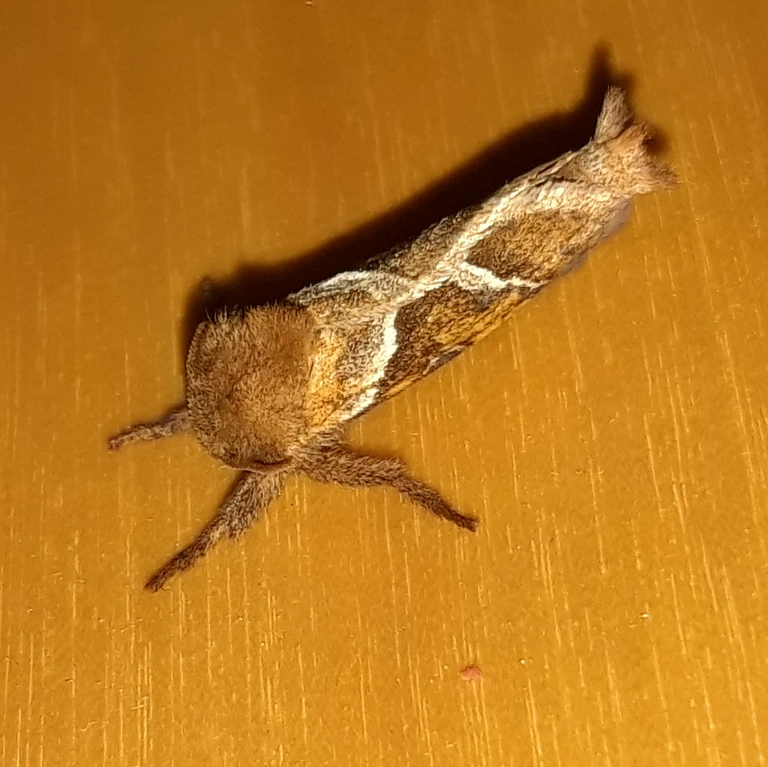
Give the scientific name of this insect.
Triodia sylvina
